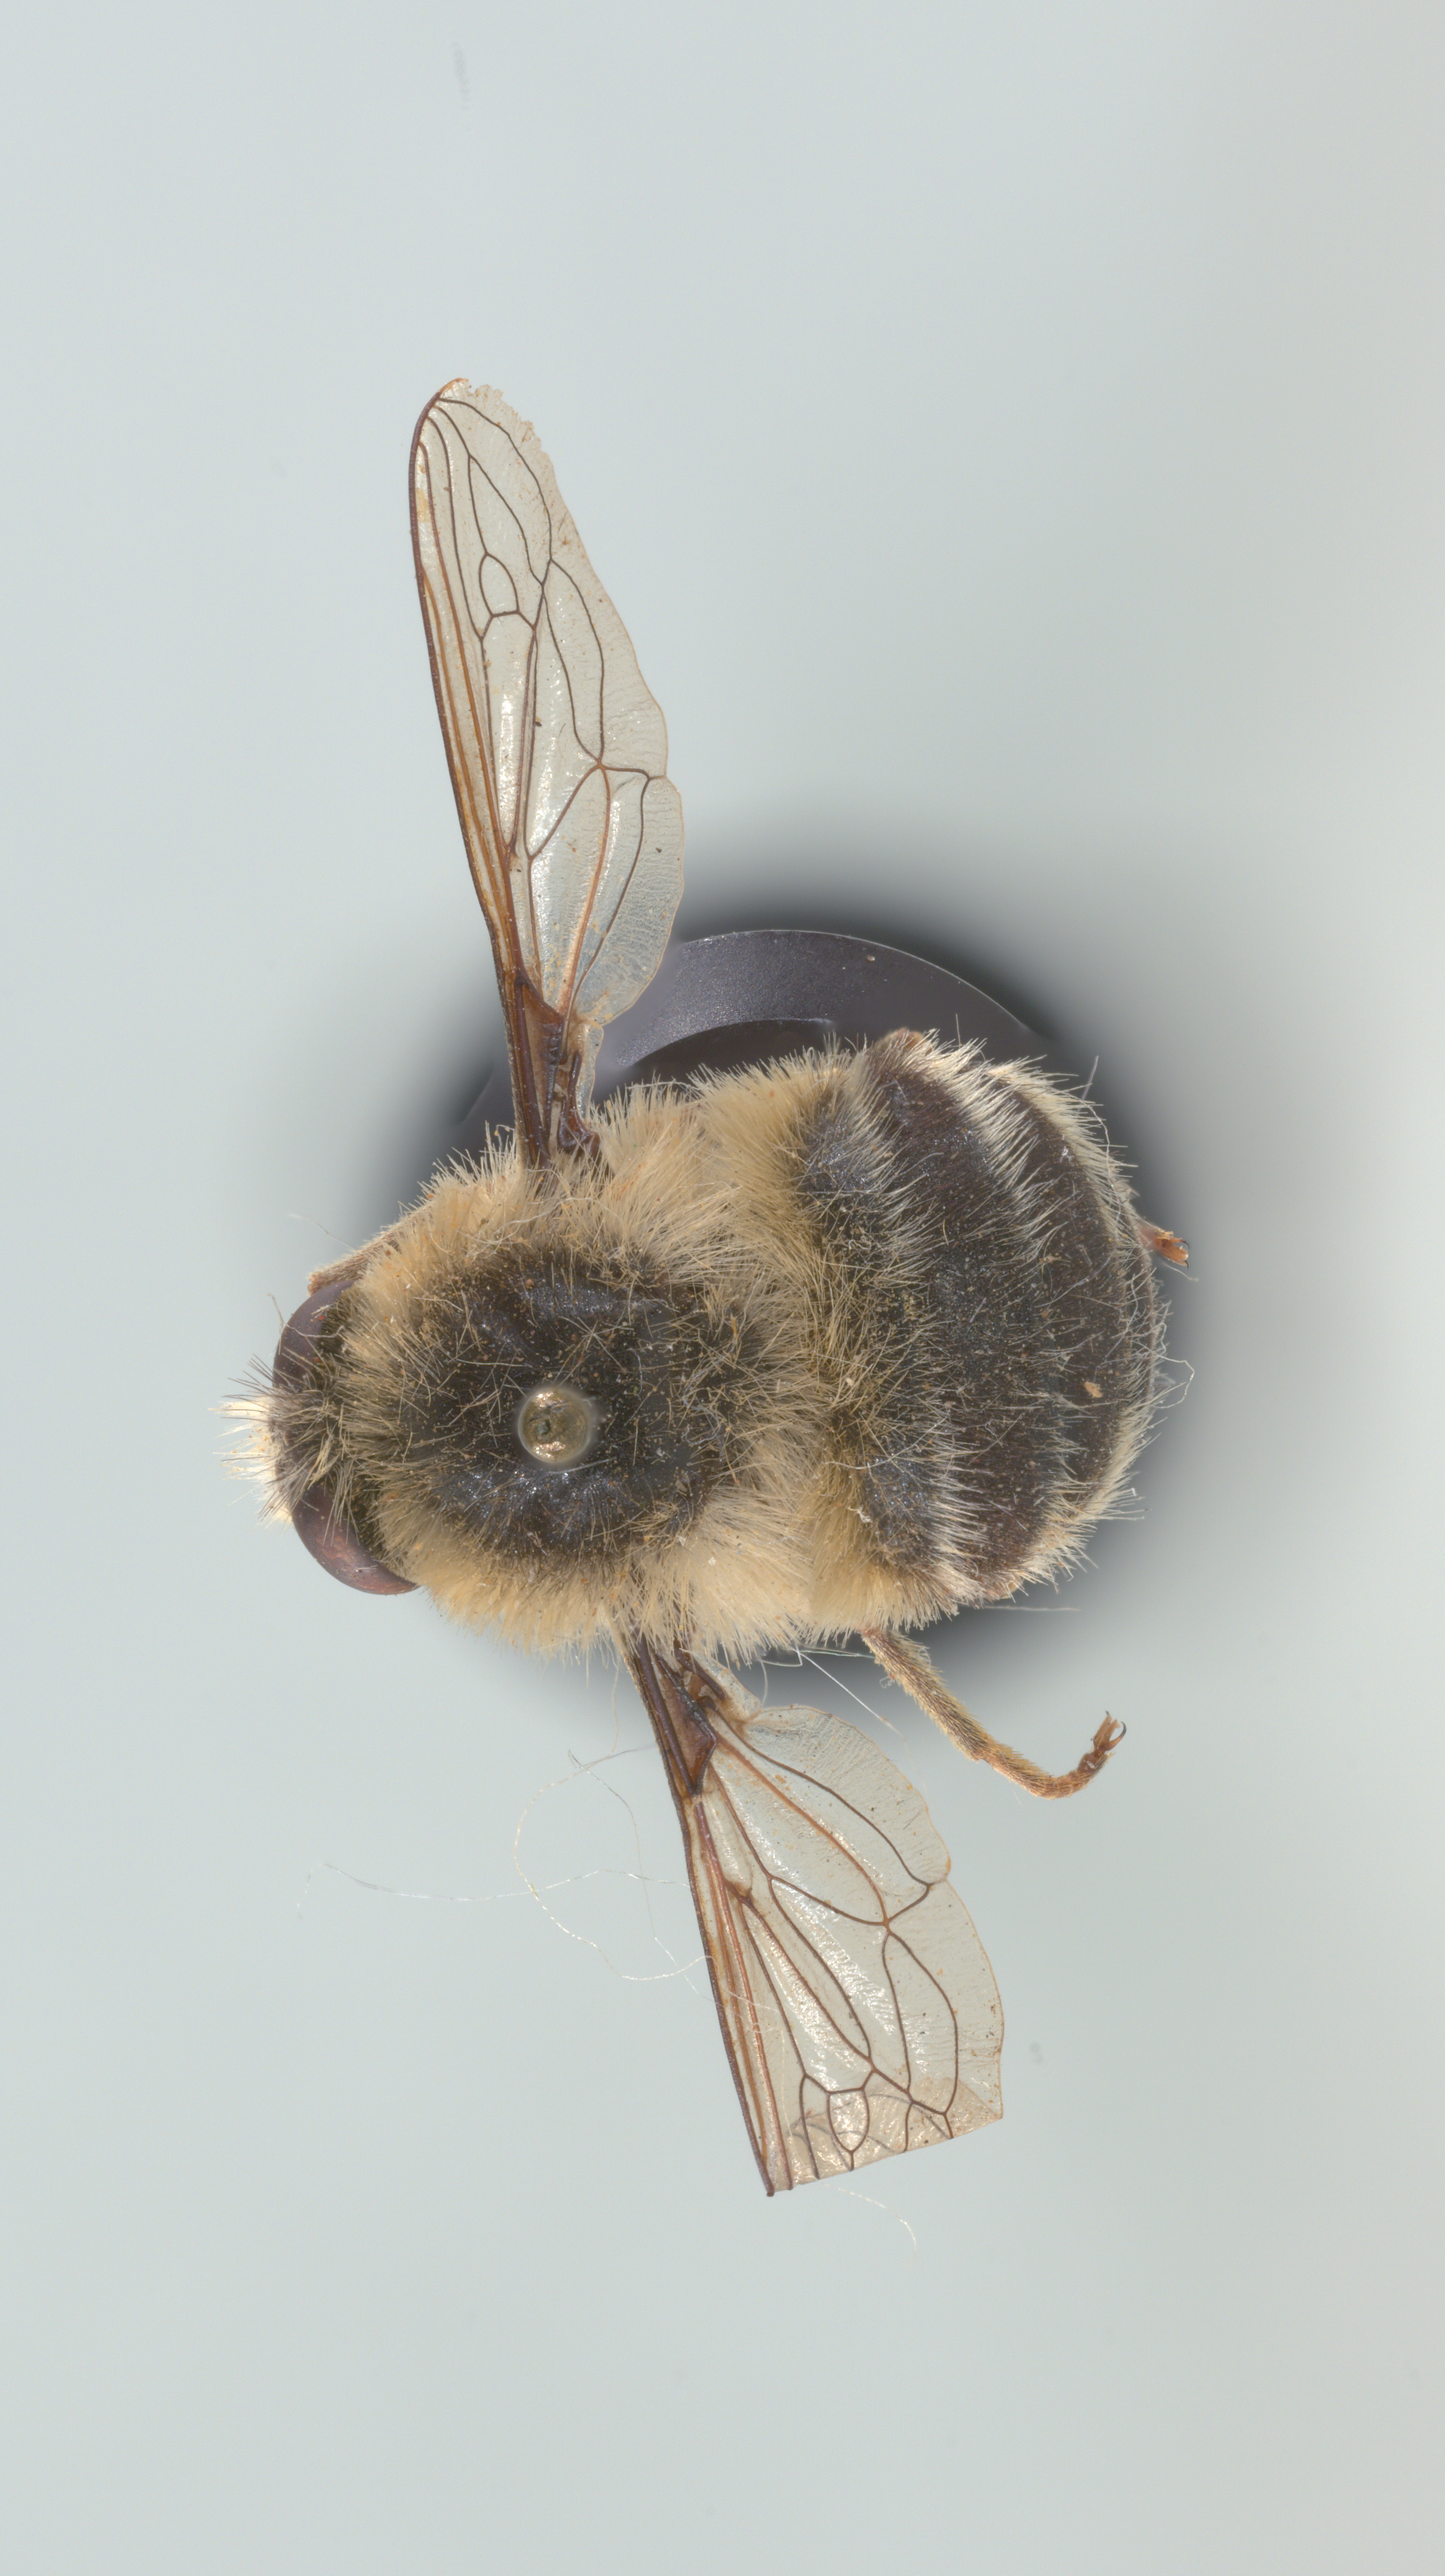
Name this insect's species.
Fallenia fasciata
